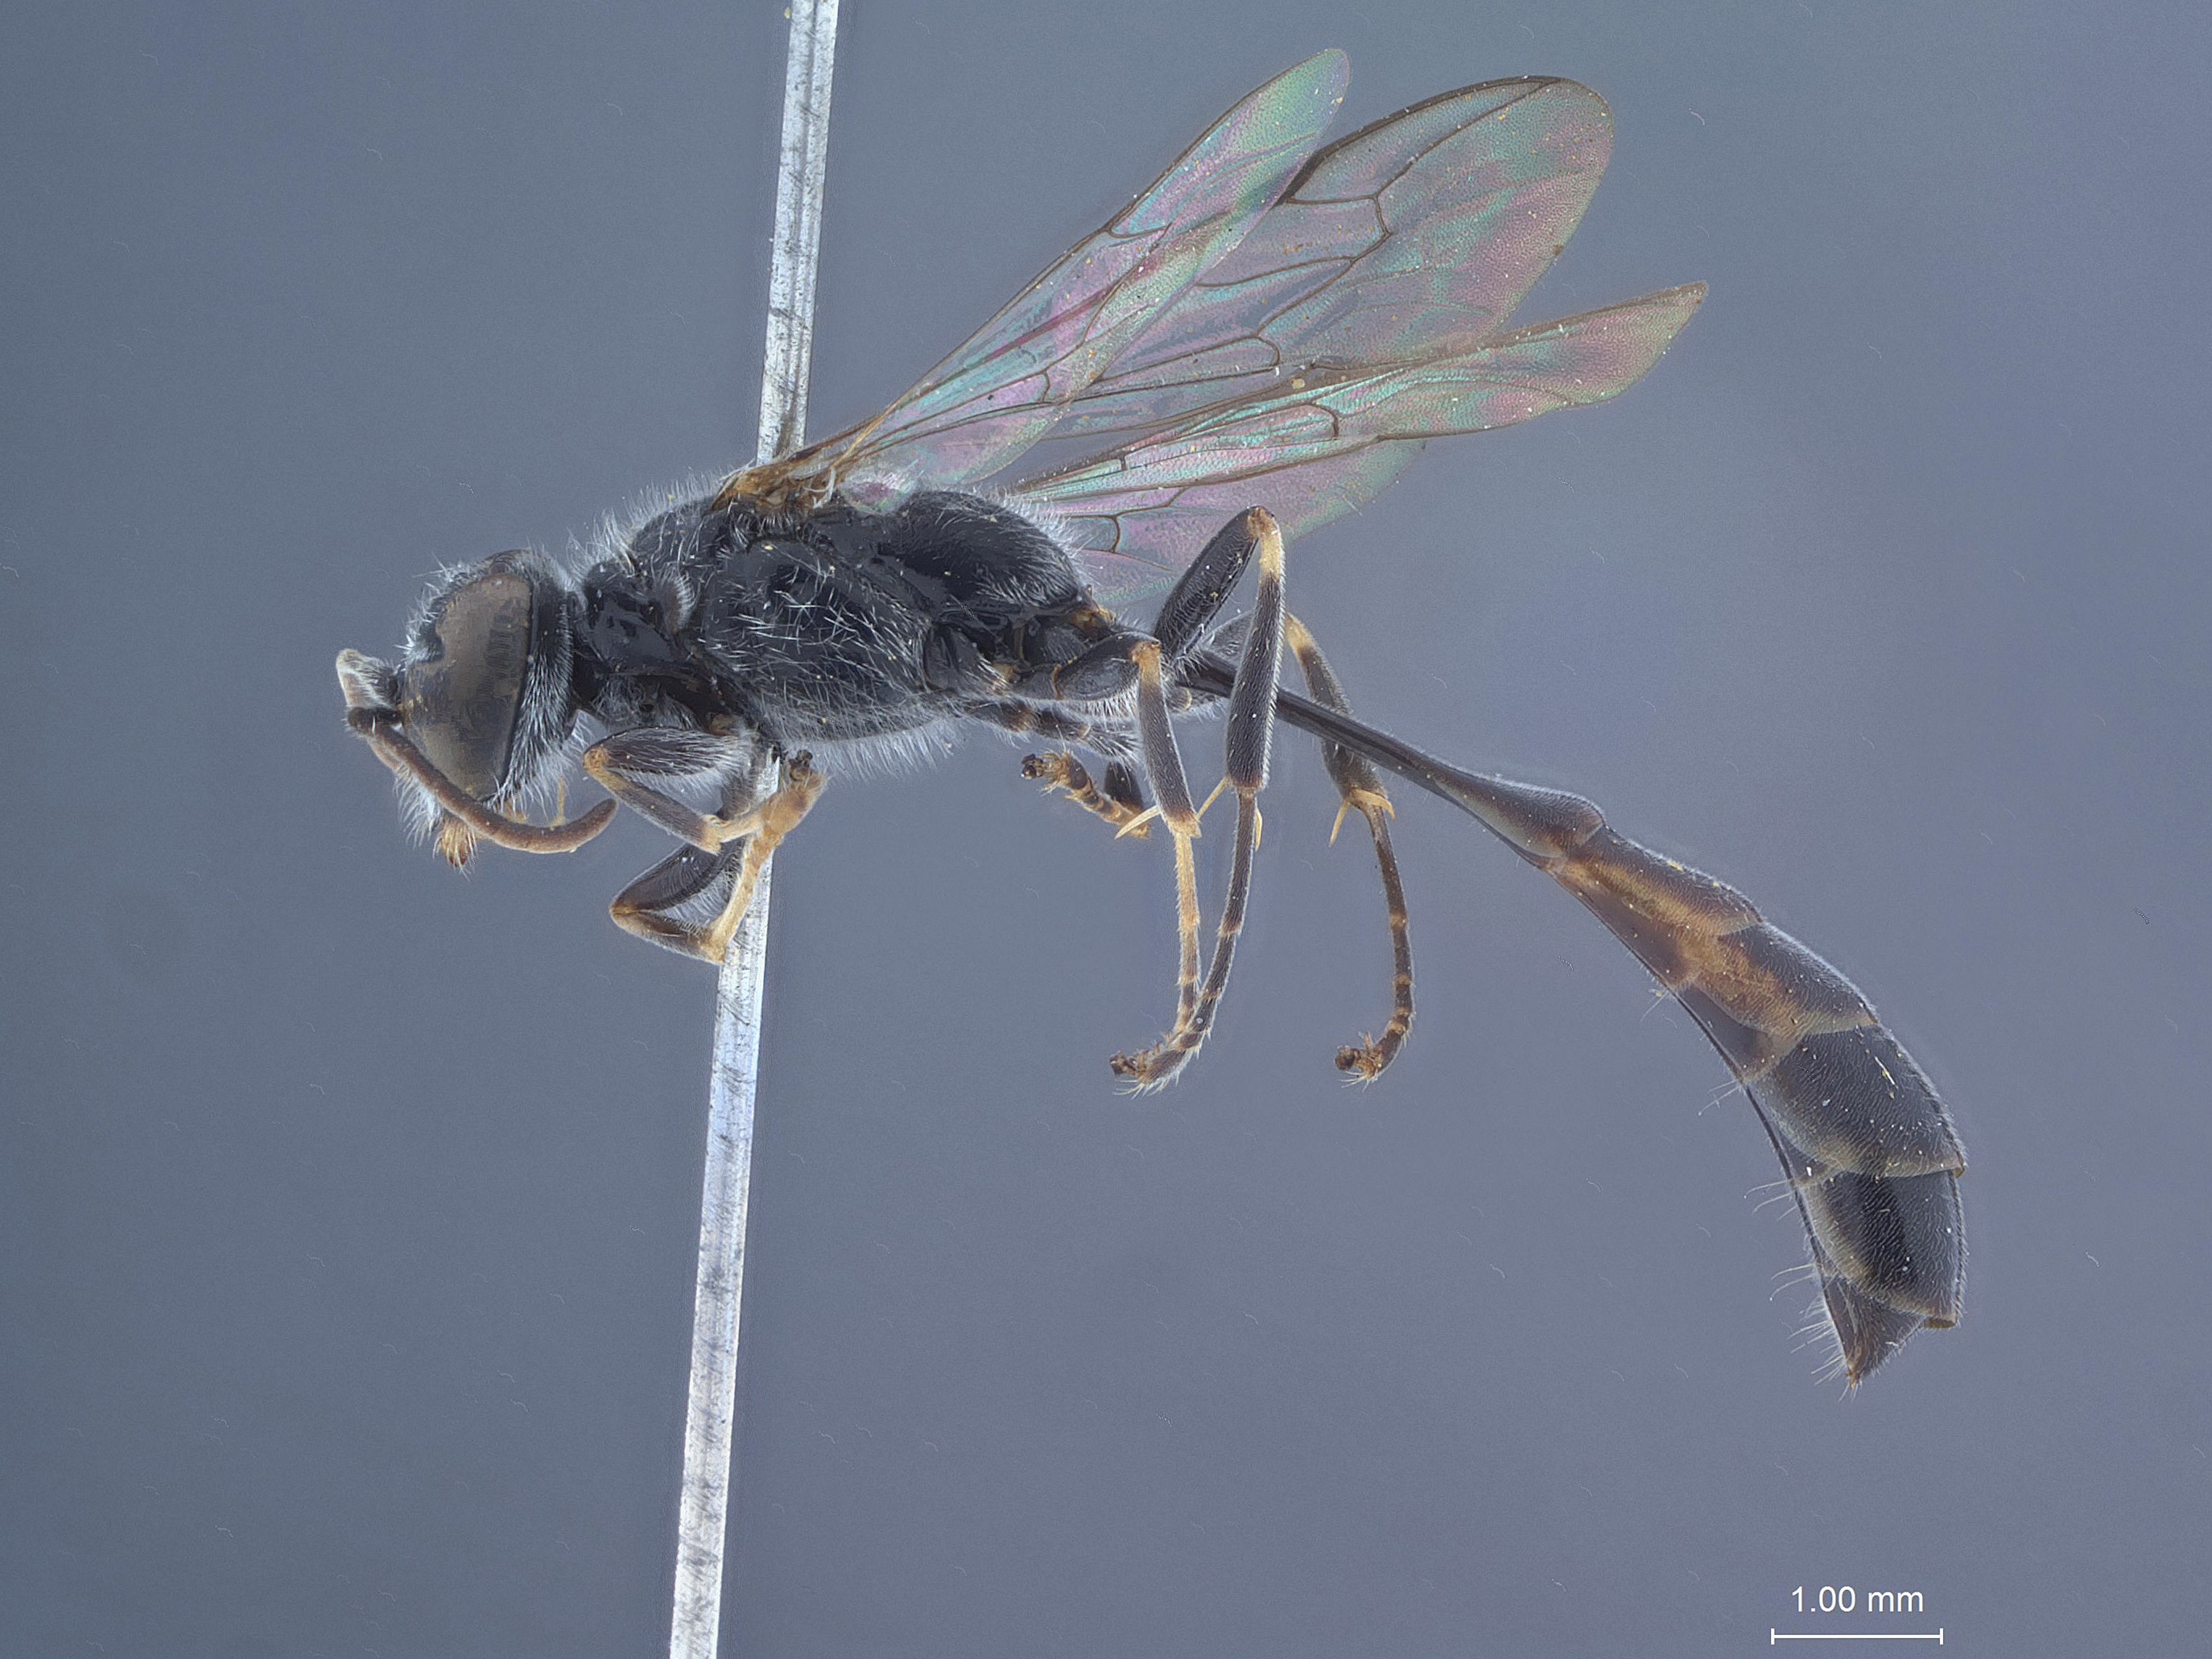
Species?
Trypoxylon puliense
